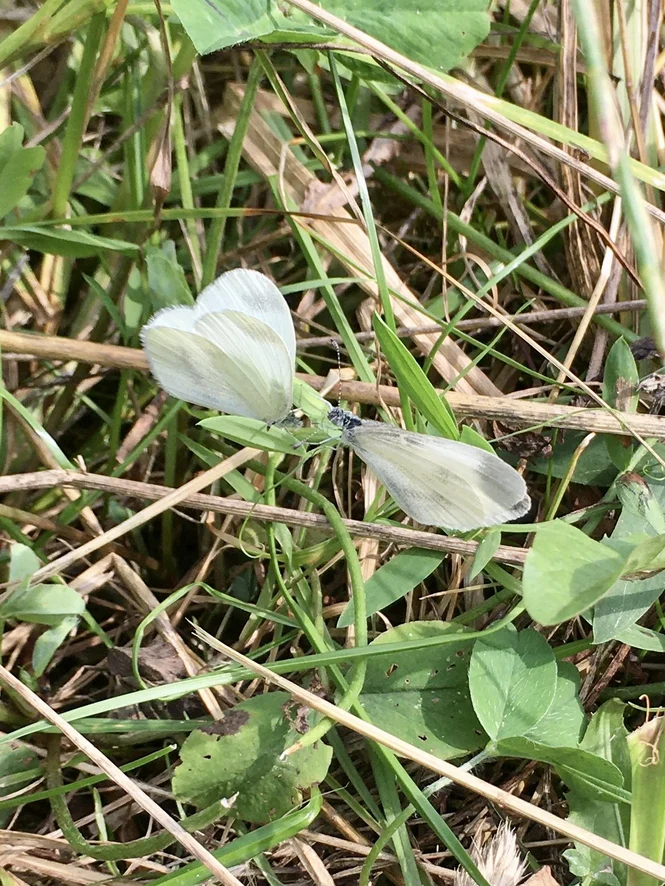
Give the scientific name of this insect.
Leptidea sinapis/juvernica
